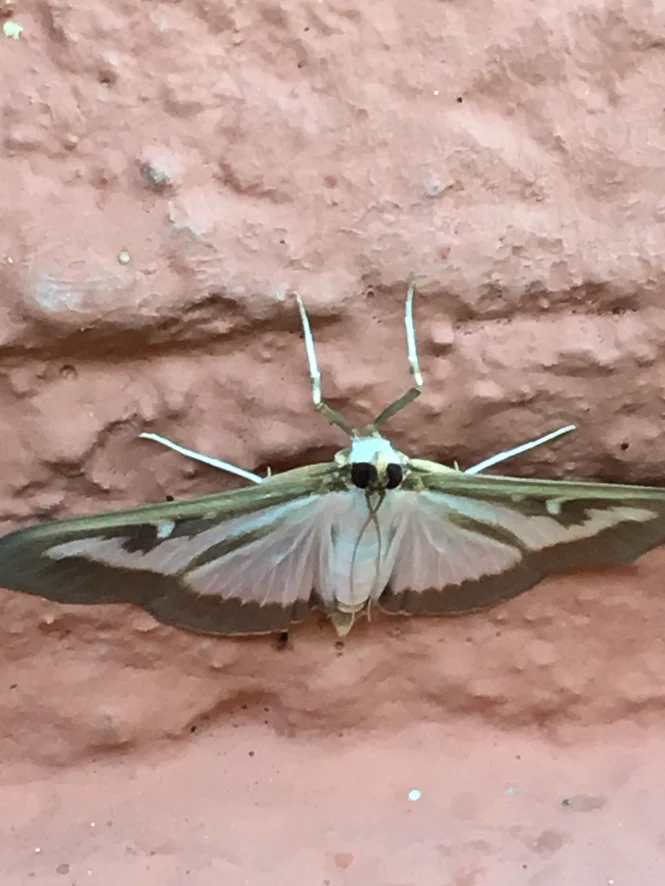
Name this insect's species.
Cydalima perspectalis
